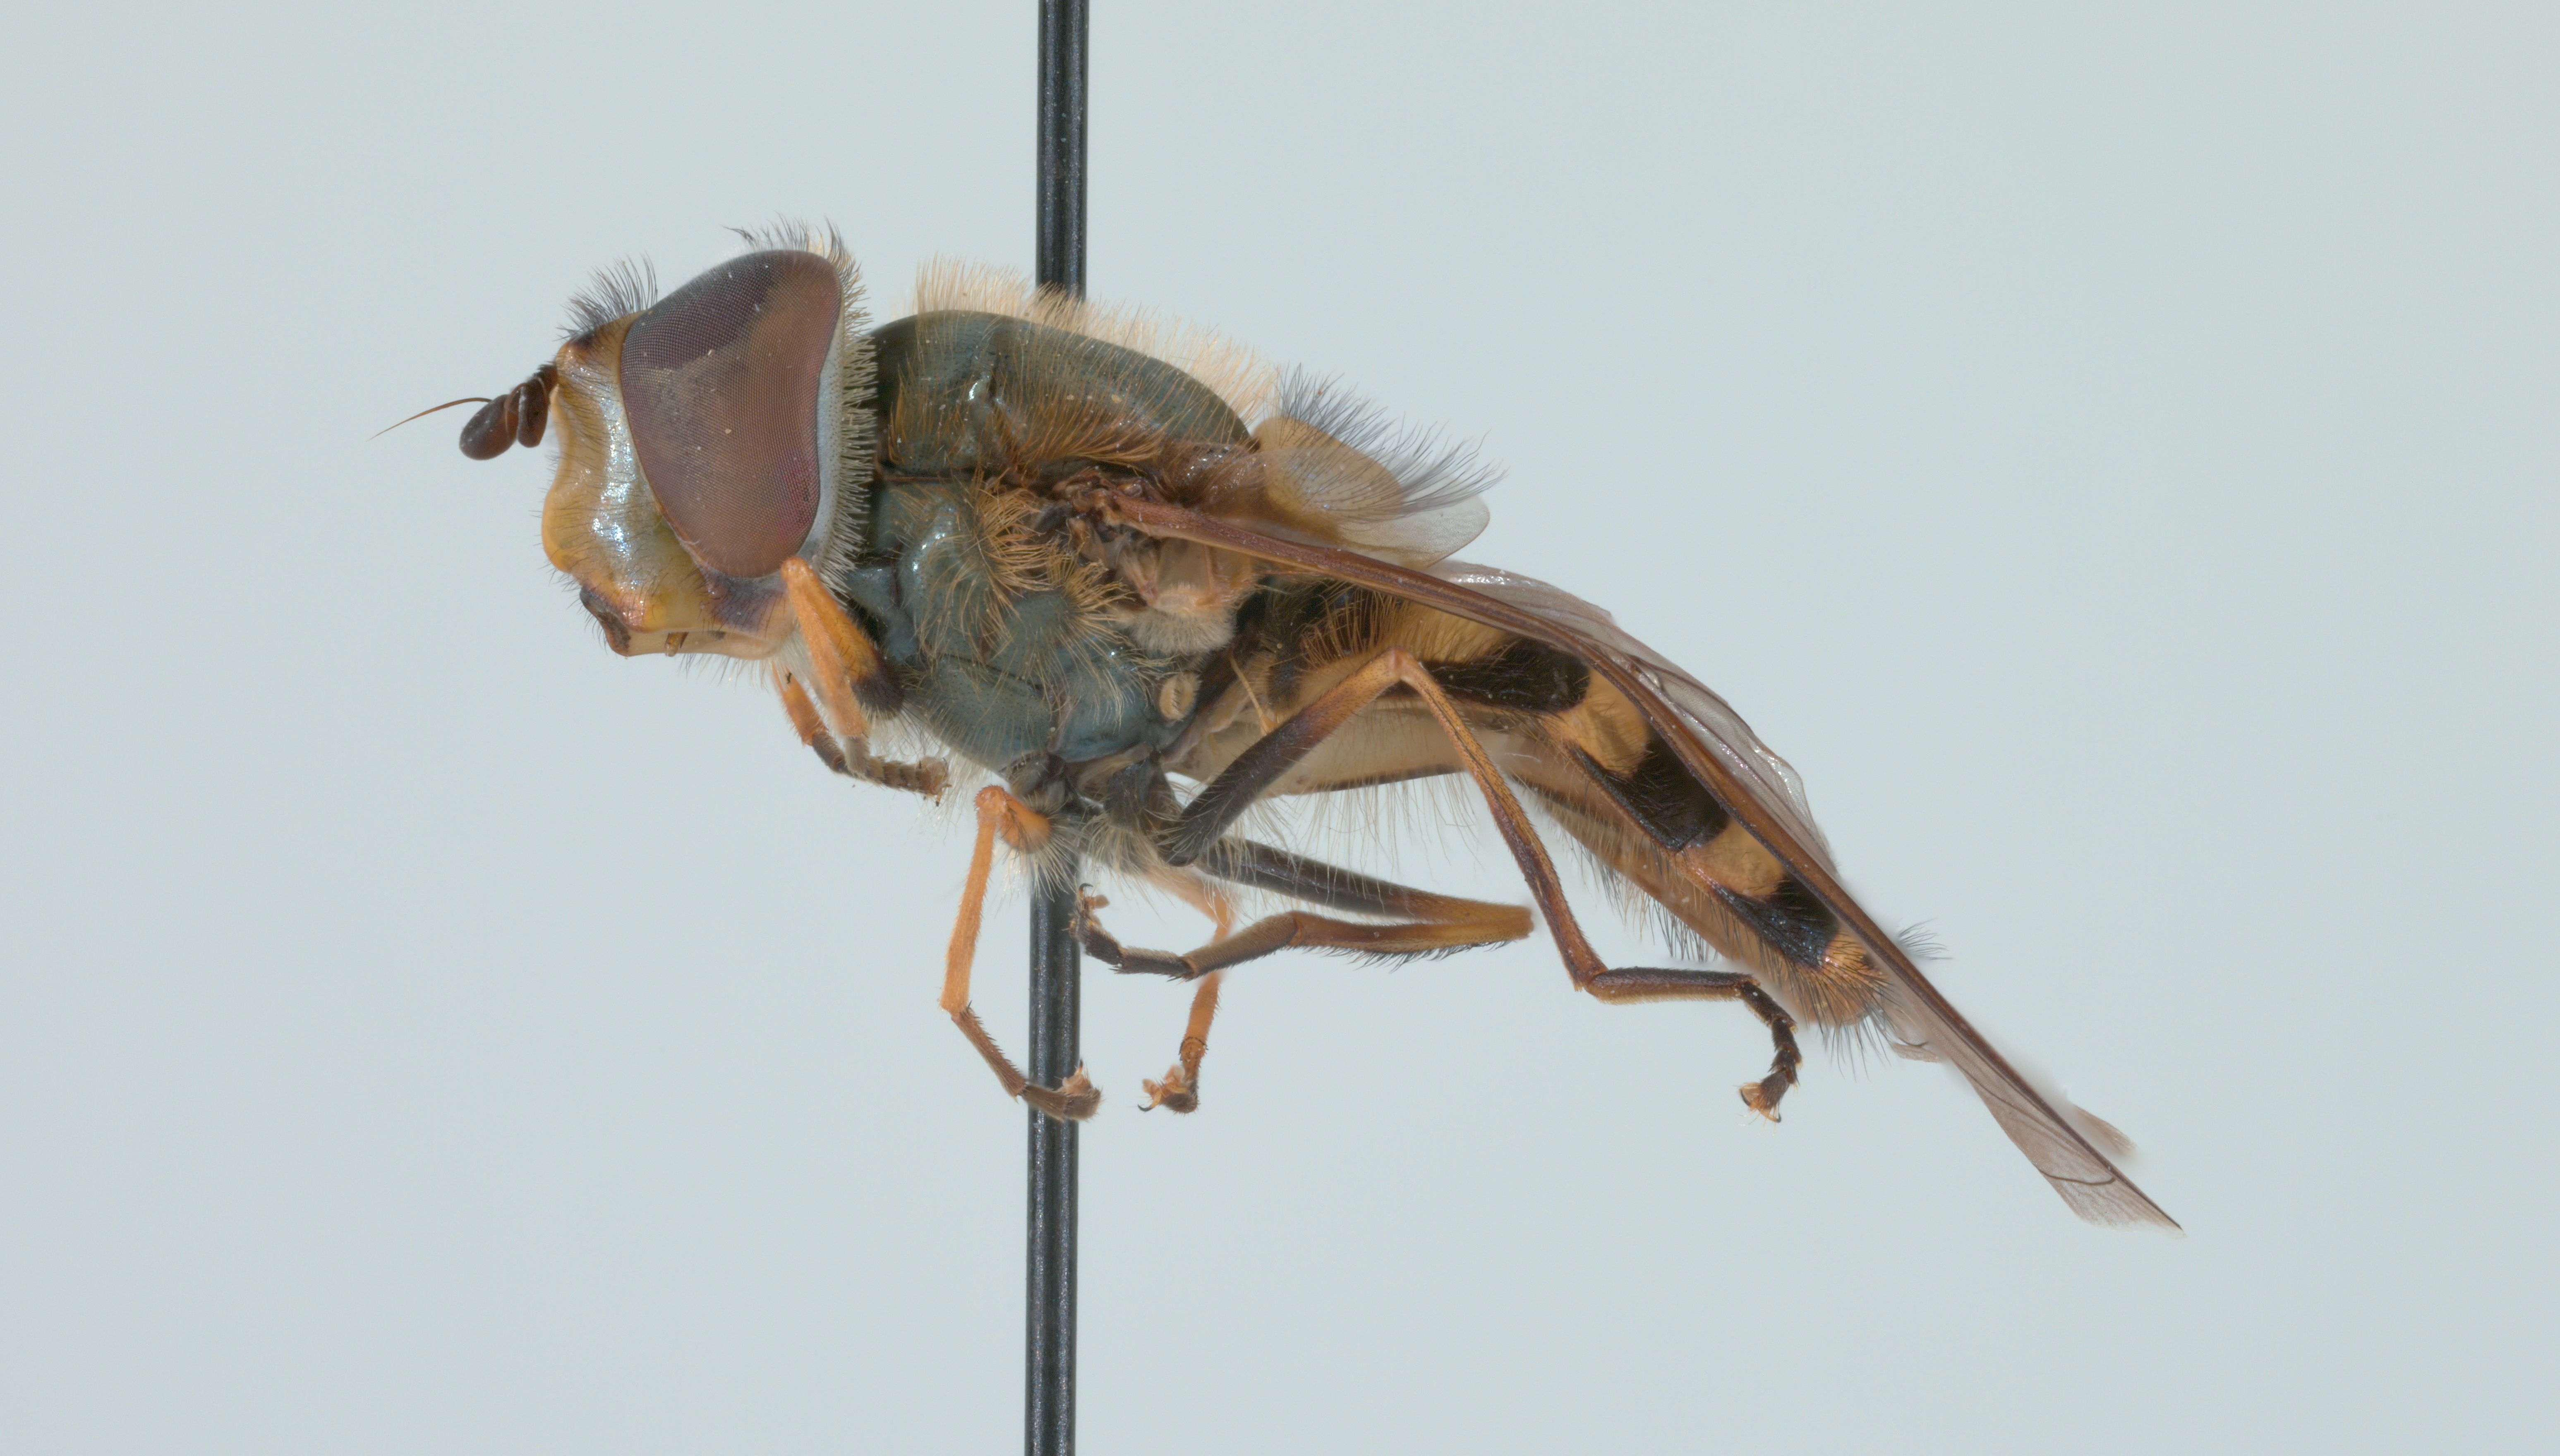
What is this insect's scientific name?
Syrphus torvus
